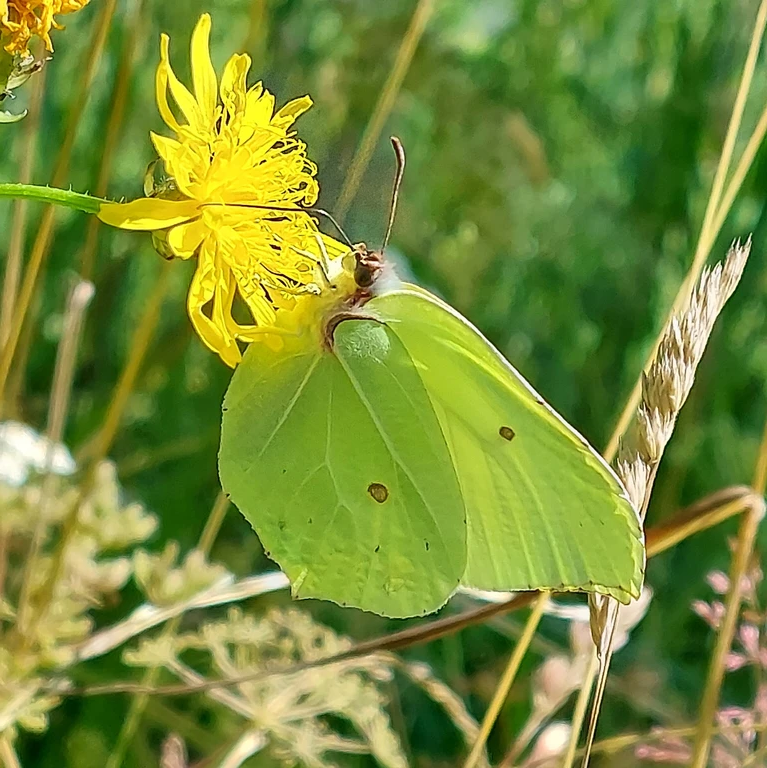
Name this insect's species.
Gonepteryx rhamni
